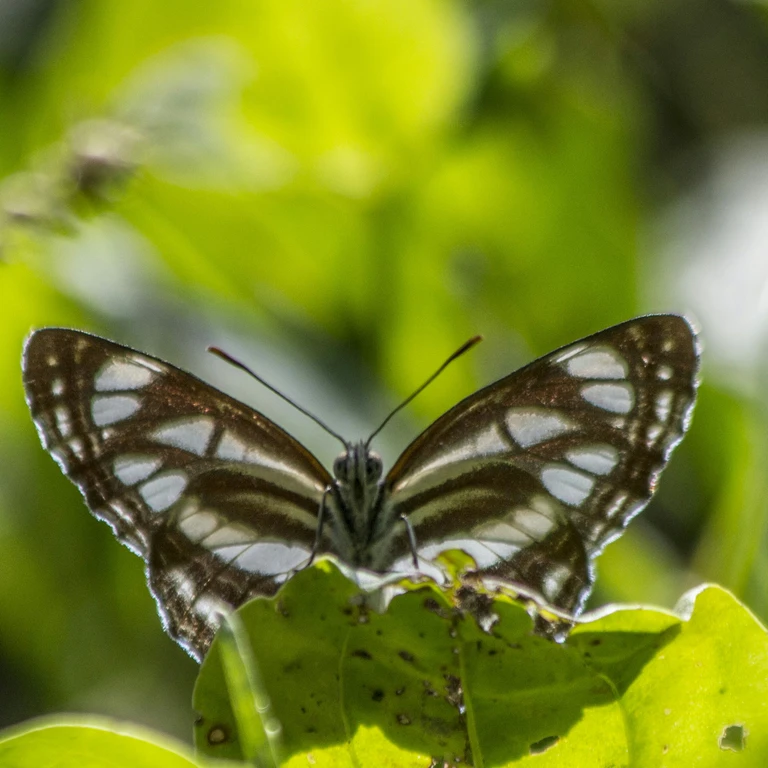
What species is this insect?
Neptis sappho
